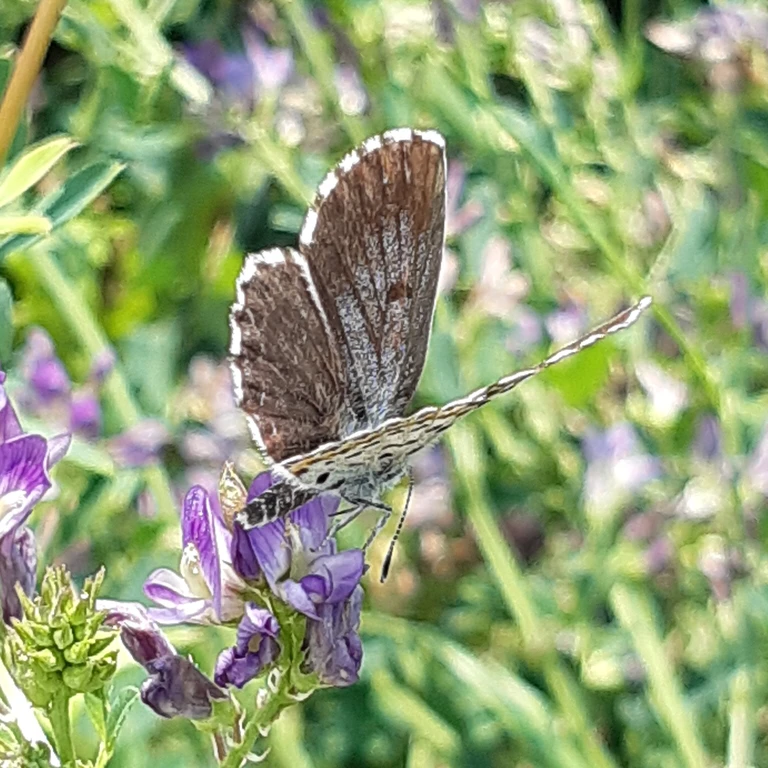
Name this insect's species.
Scolitantides orion
